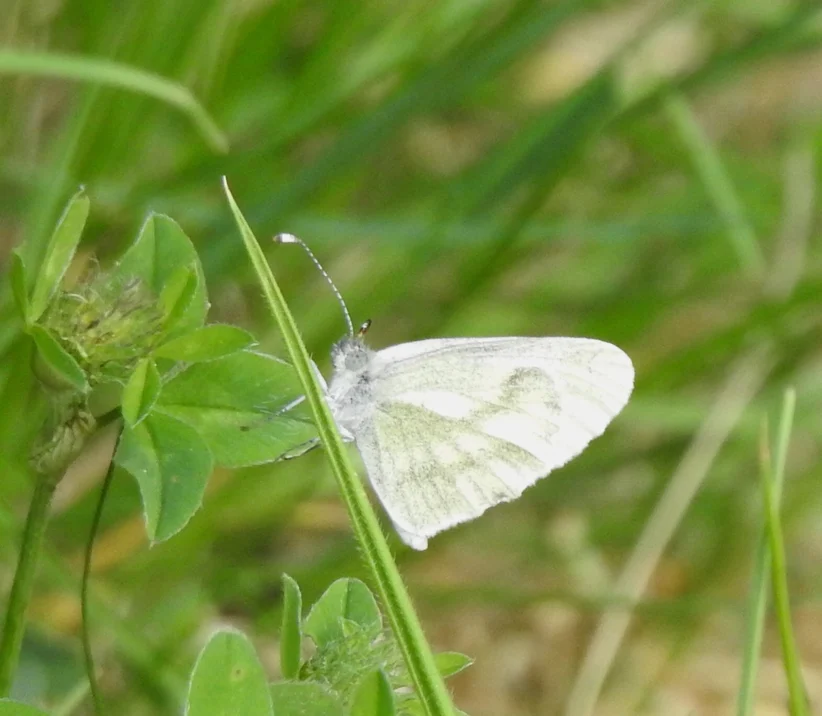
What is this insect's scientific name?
Leptidea sinapis/juvernica
